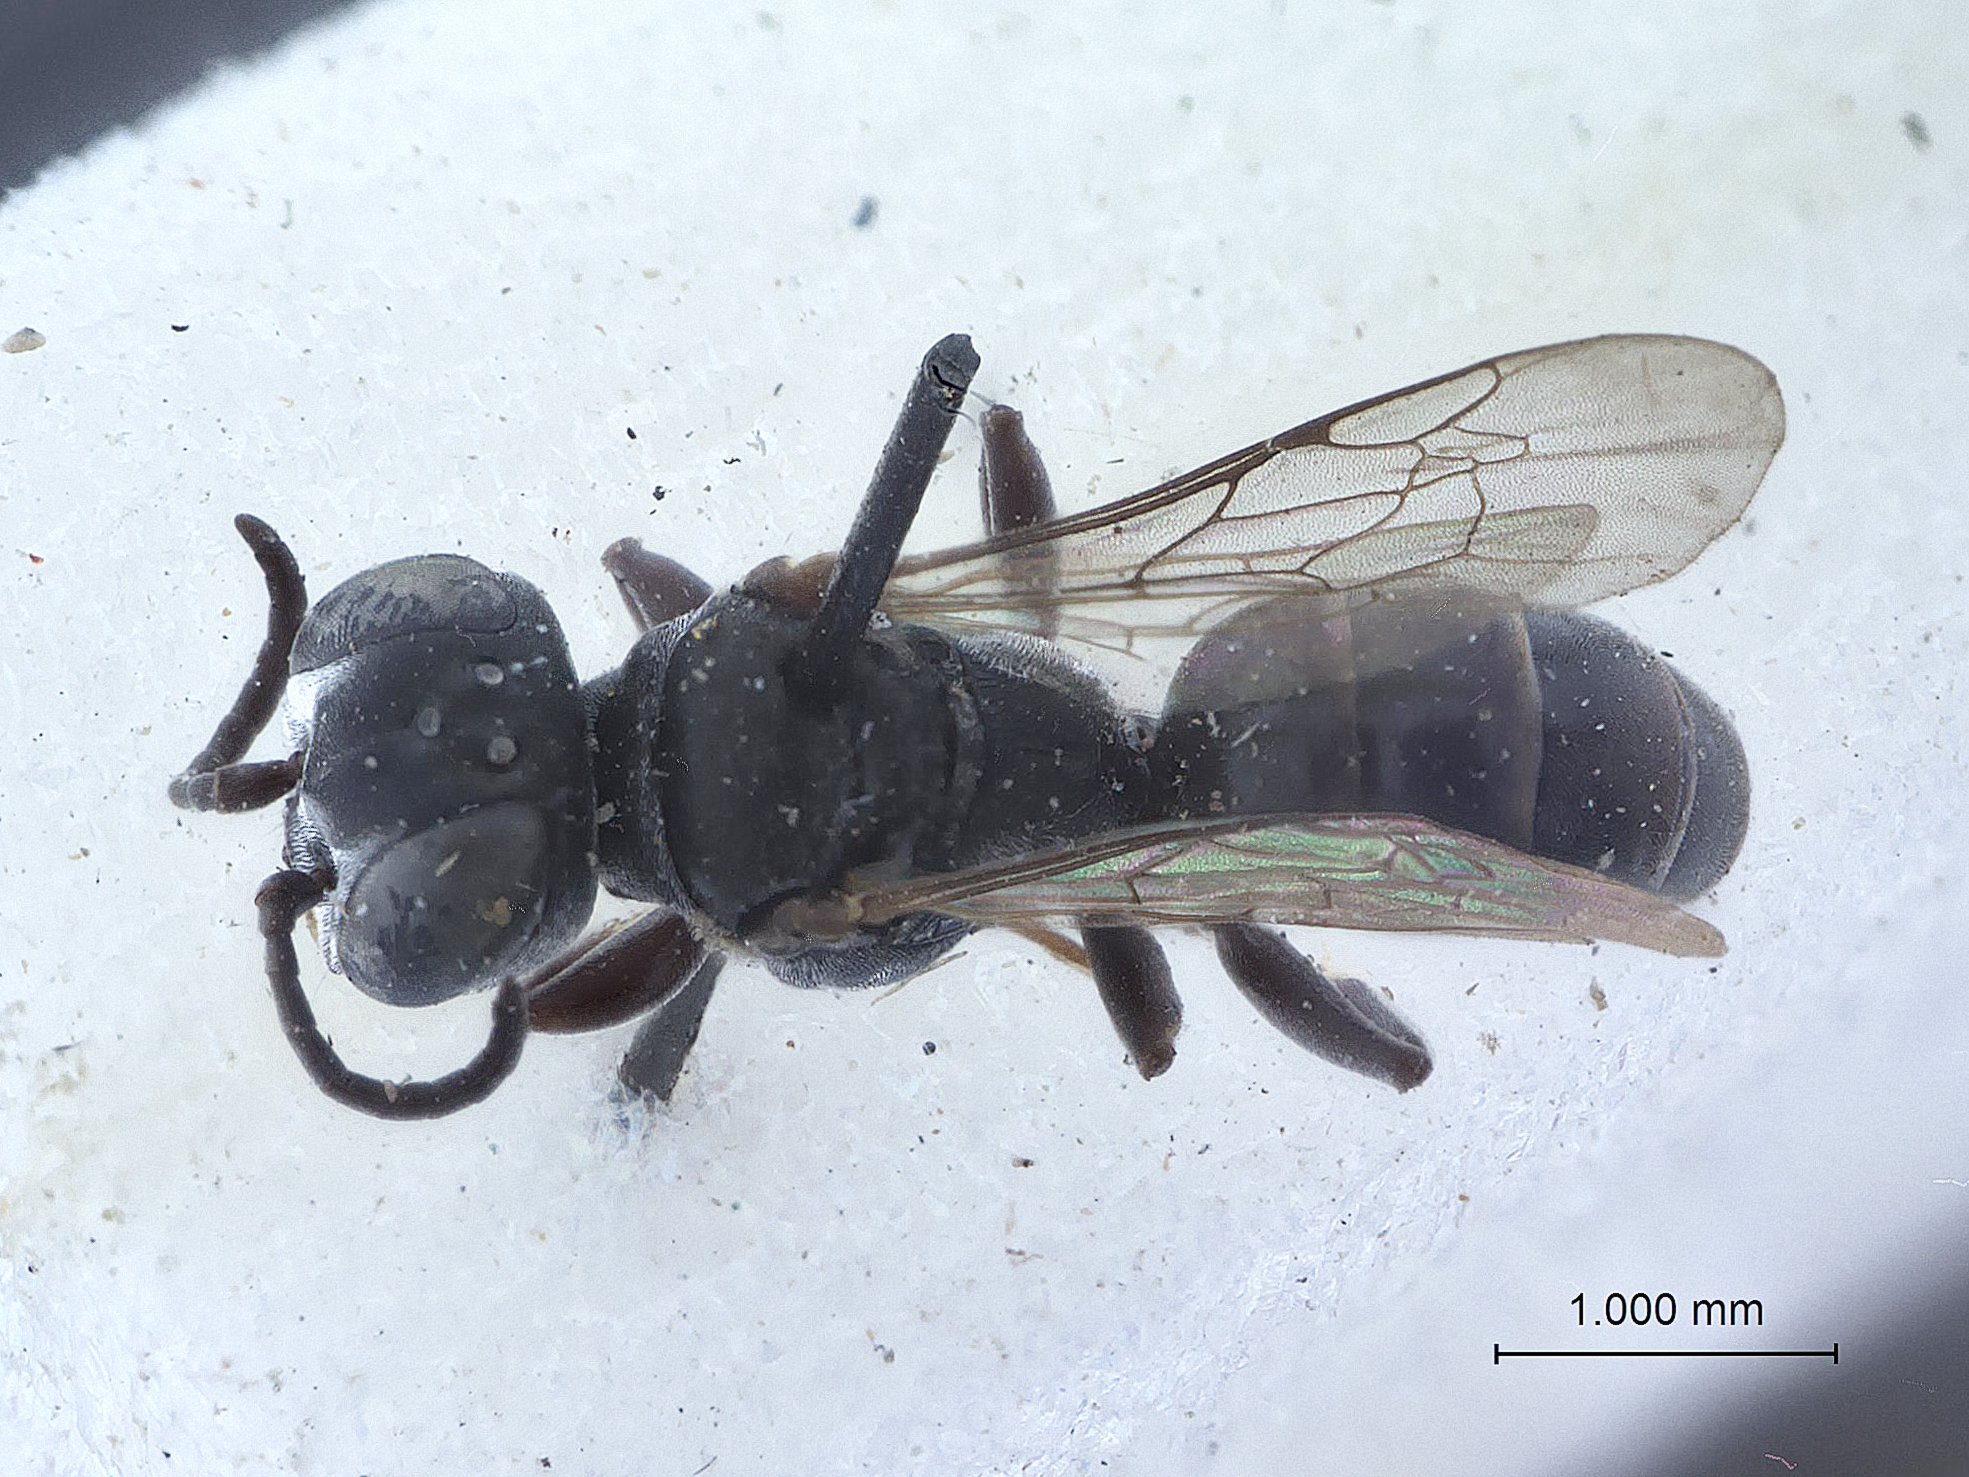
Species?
Niteliopsis sayi
